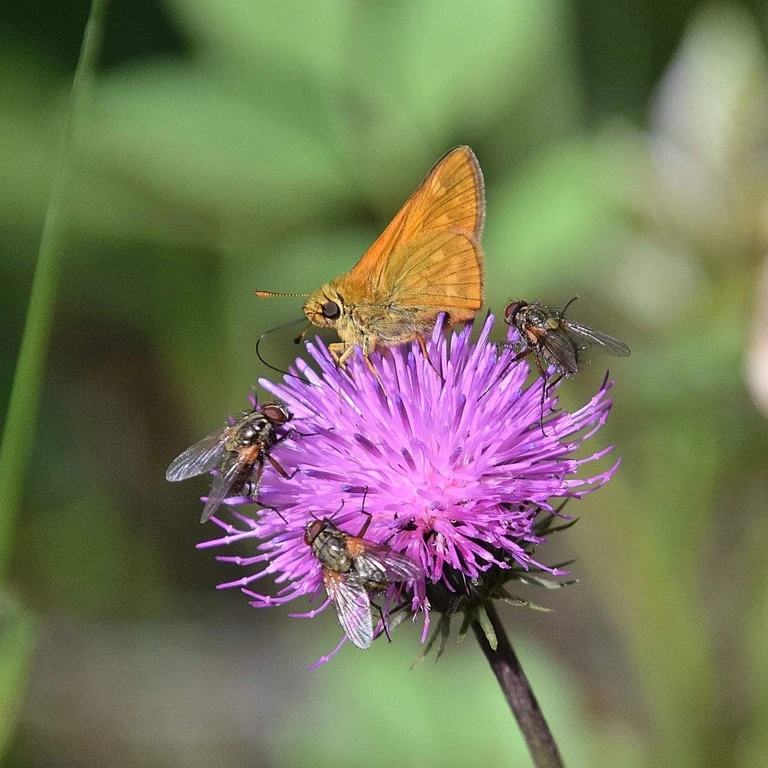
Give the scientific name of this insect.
Ochlodes sylvanus (also Ochlodes venata)
